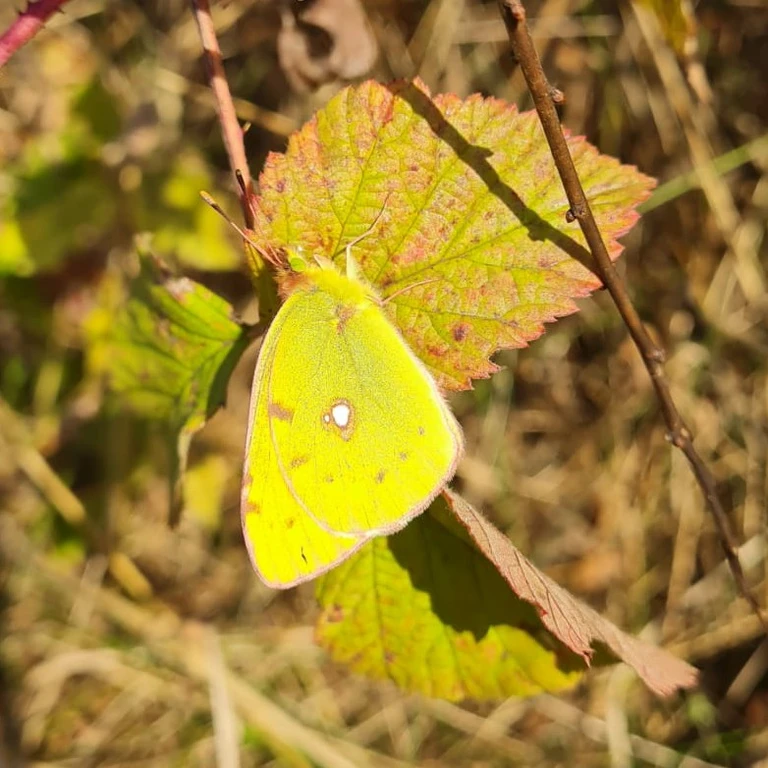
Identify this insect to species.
Colias croceus
